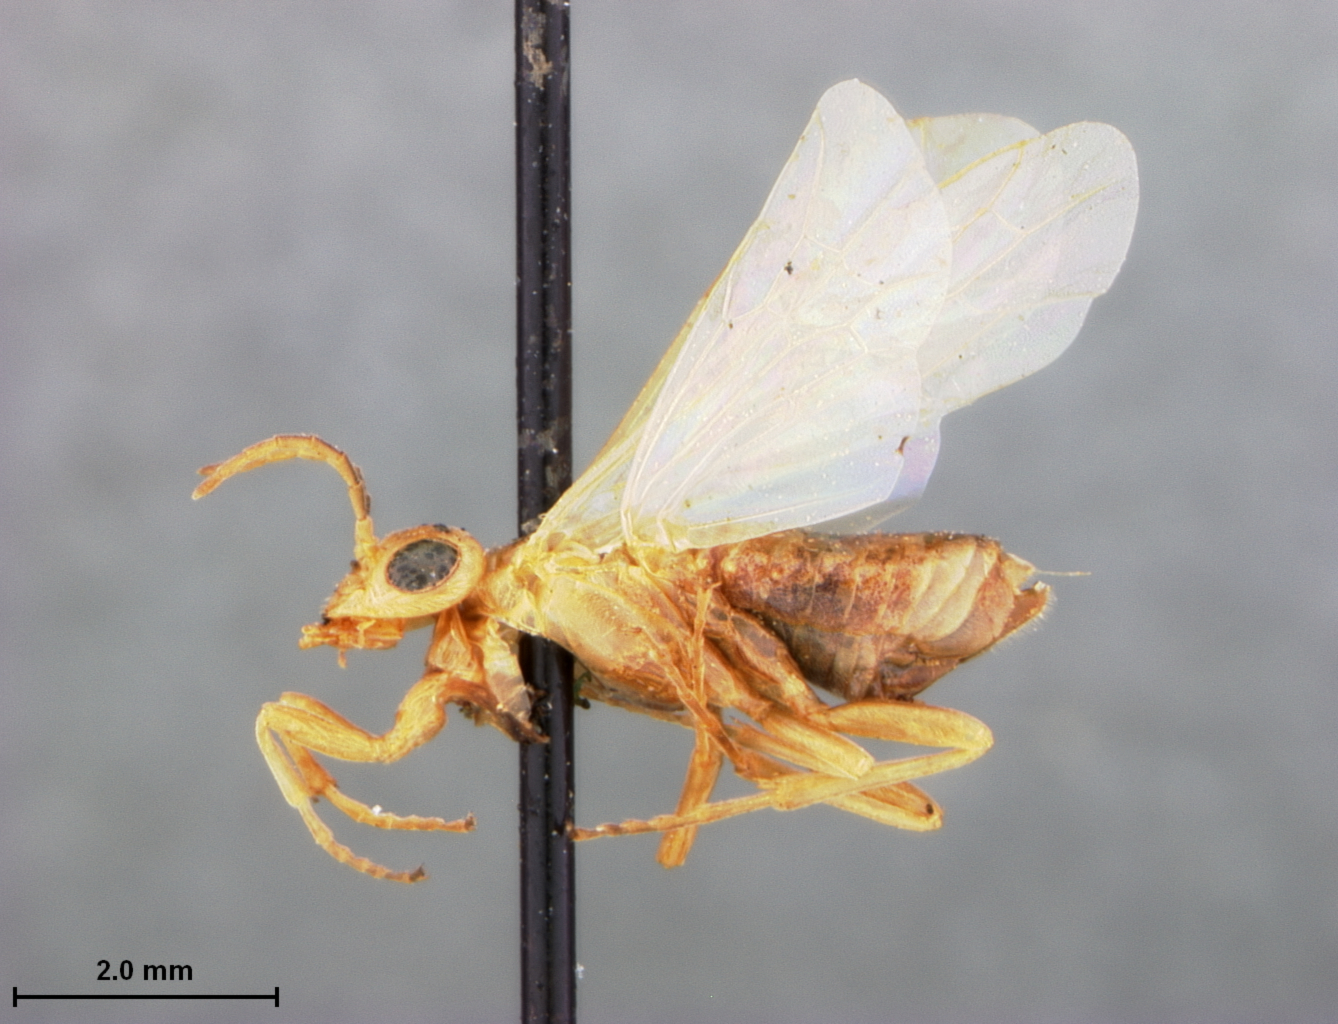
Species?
Macgillivrayella oregonensis
